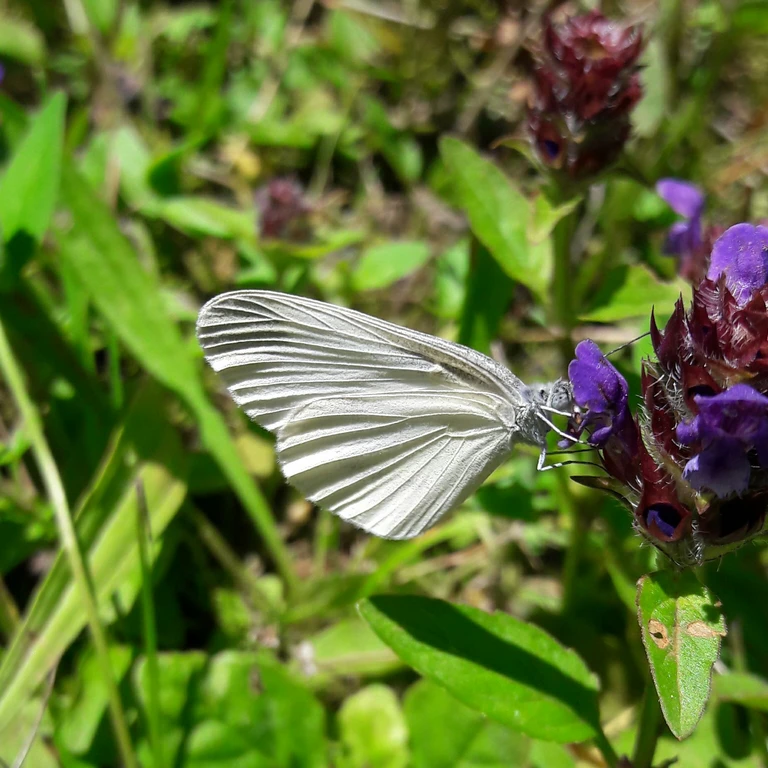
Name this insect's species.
Leptidea sinapis/juvernica
